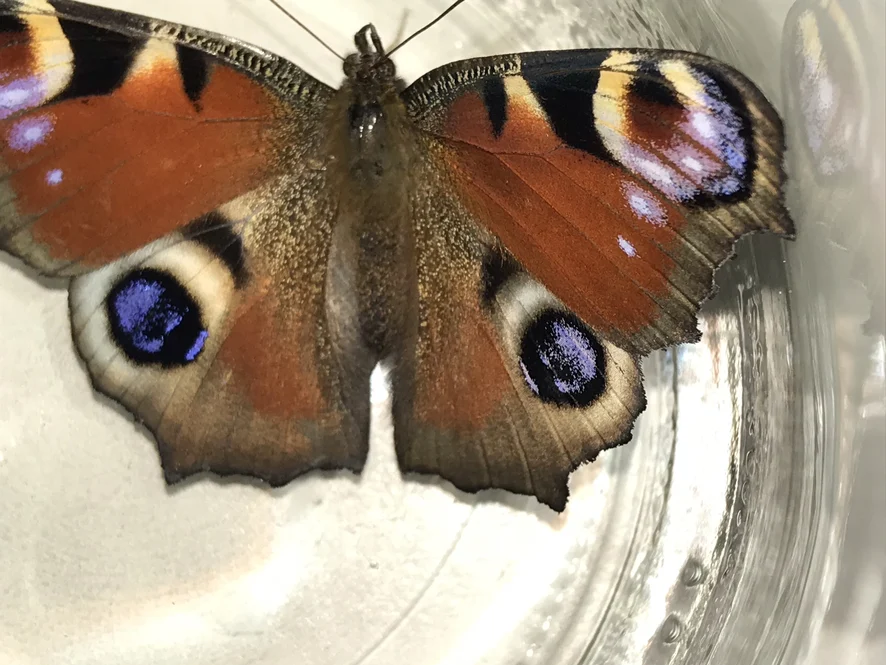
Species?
Aglais io
